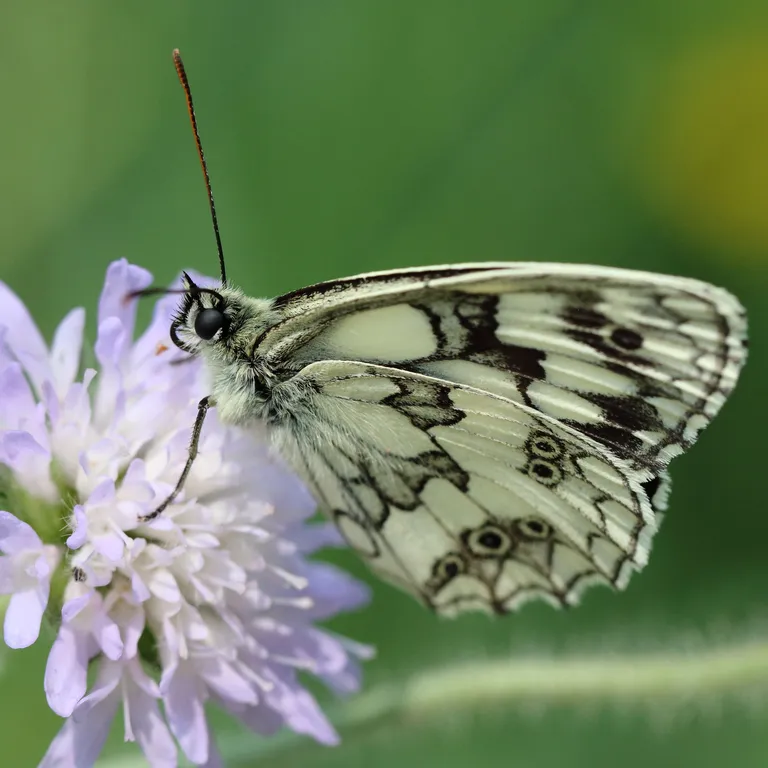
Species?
Melanargia galathea
